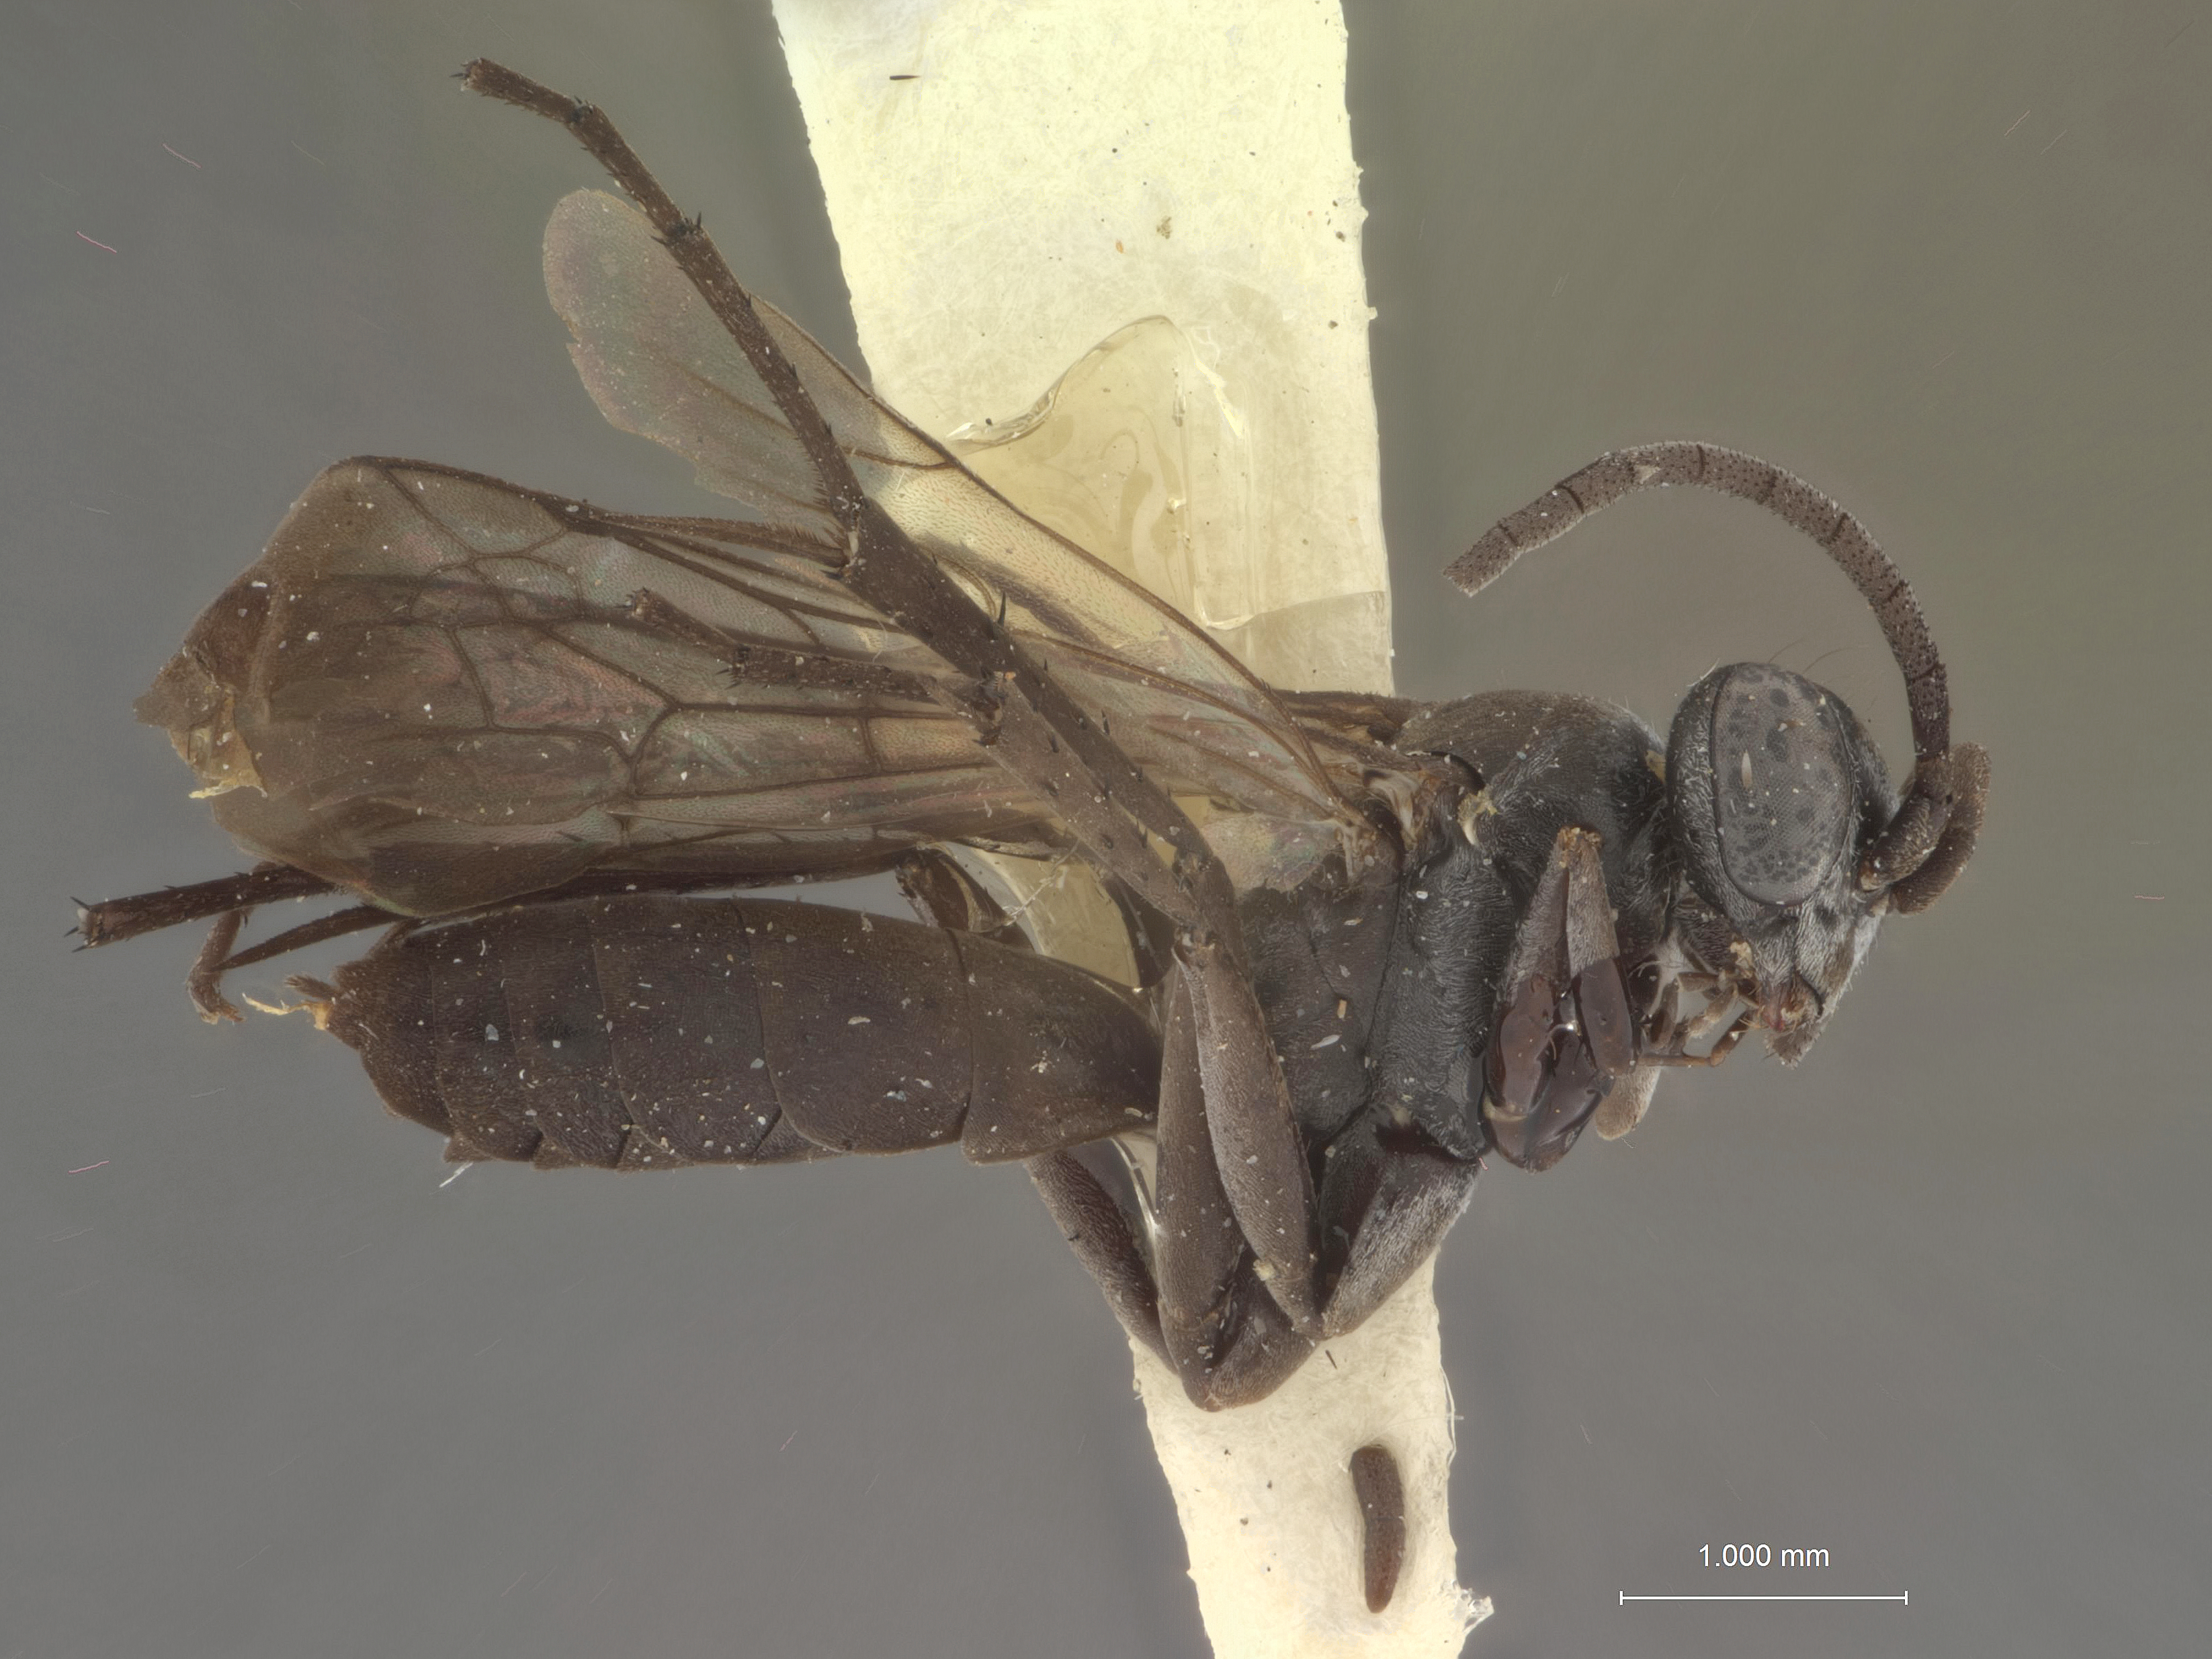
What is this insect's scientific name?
Pompilinus submarginatus
